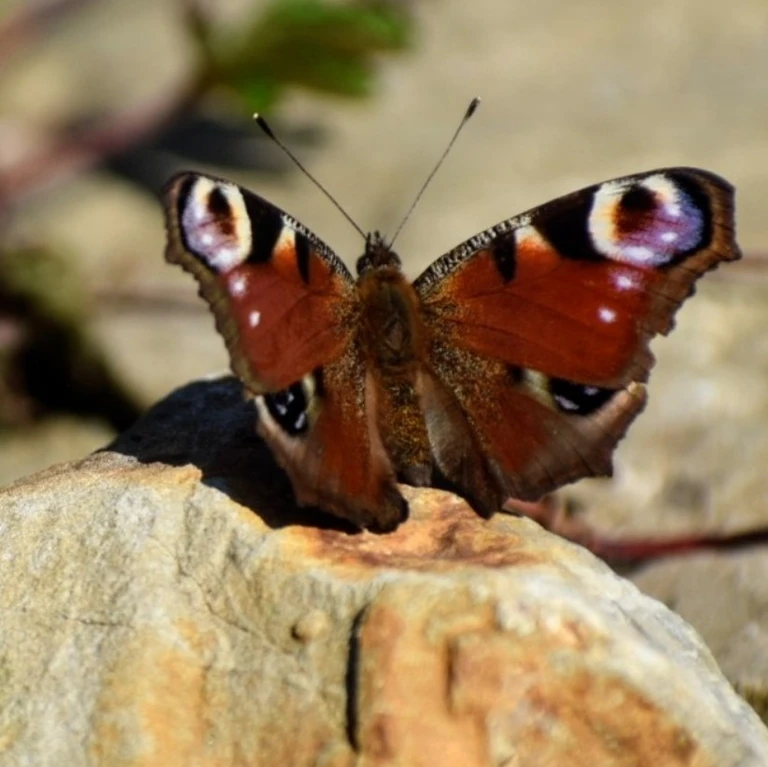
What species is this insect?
Aglais io
